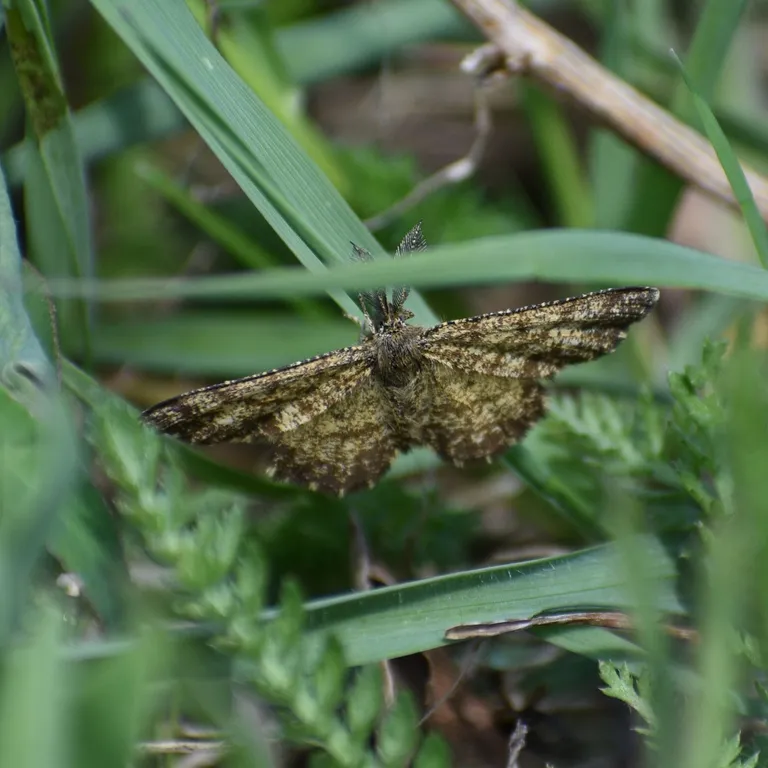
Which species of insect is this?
Ematurga atomaria
